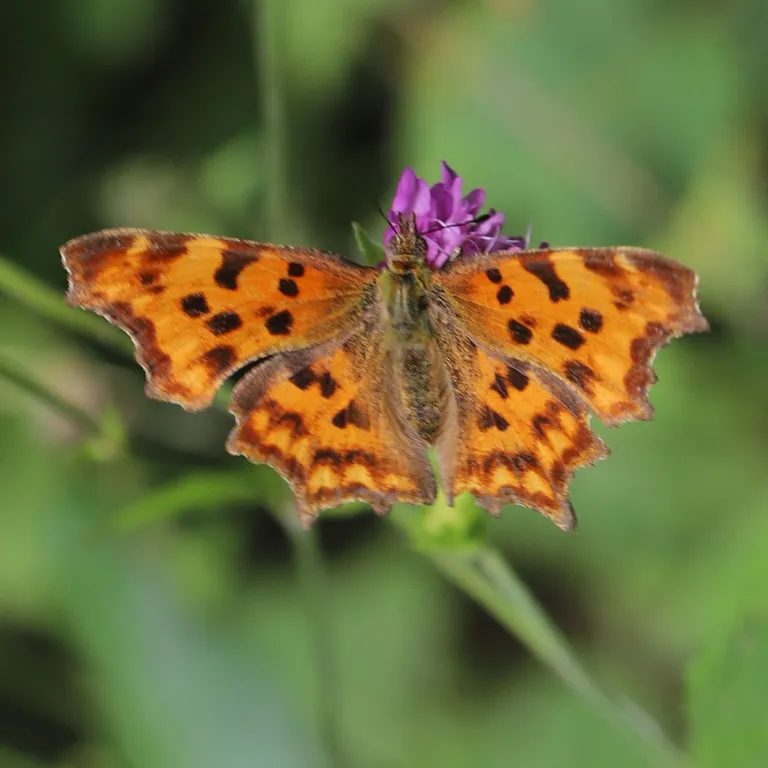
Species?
Polygonia c-album
